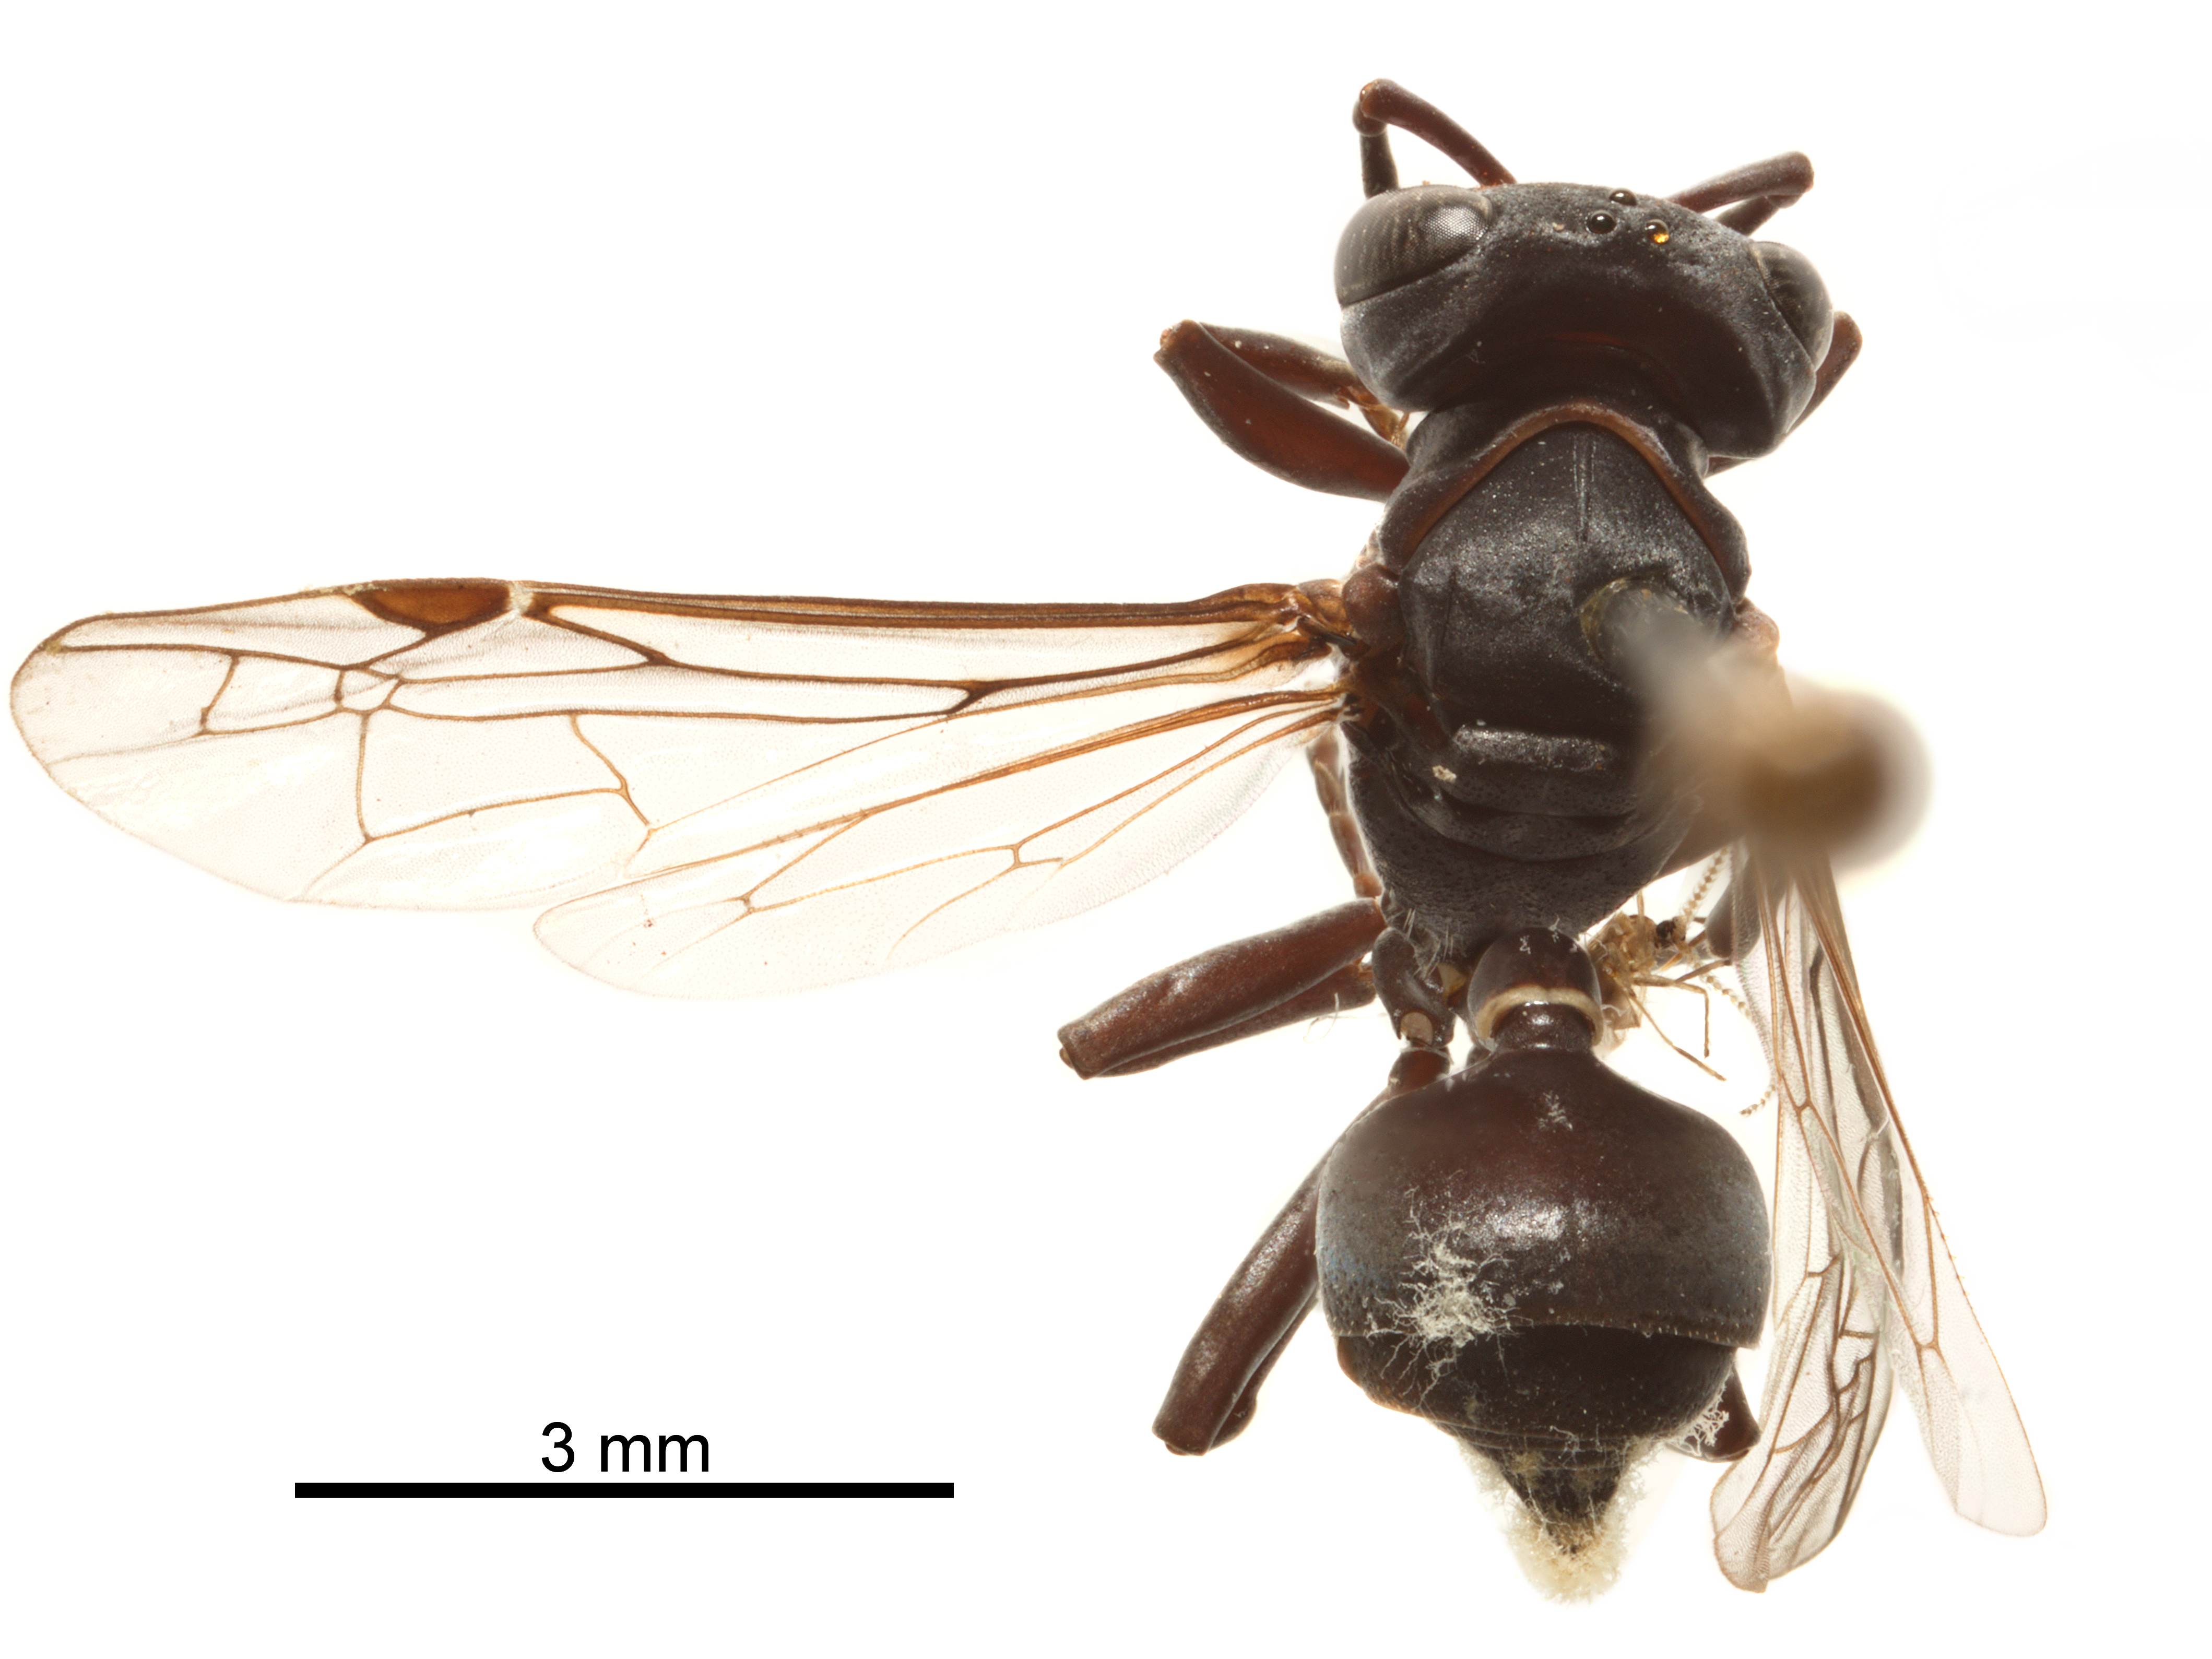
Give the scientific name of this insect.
Metapolybia aztecoides
